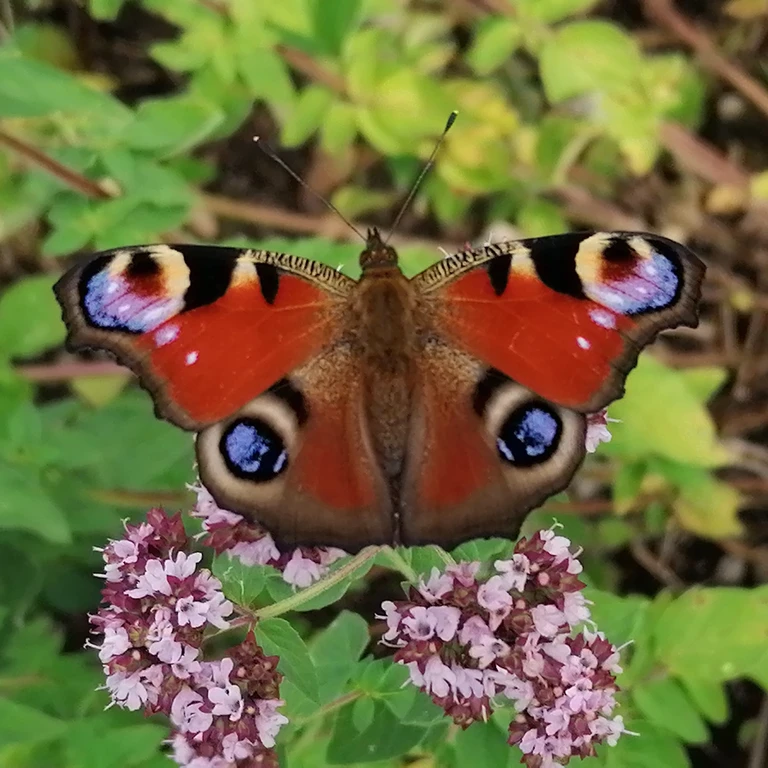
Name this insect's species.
Aglais io
